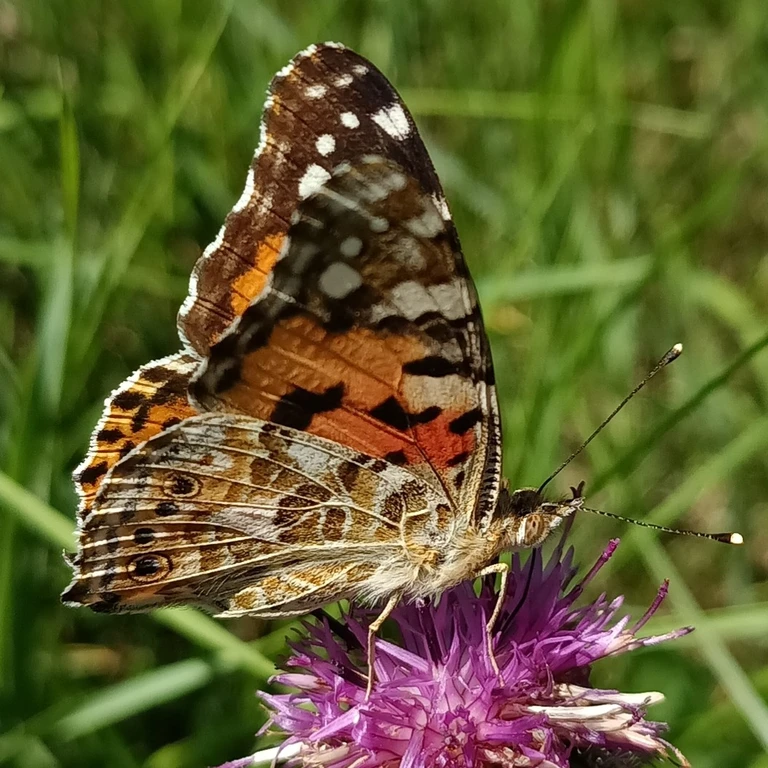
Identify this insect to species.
Vanessa cardui
